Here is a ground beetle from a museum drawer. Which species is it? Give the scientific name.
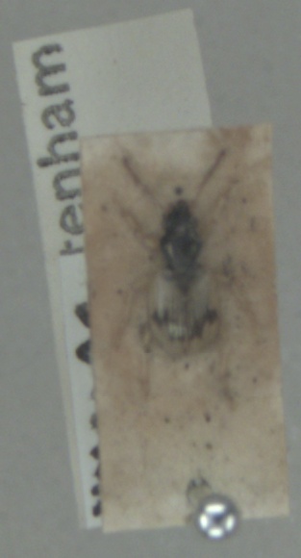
Bembidion pallidipenne
